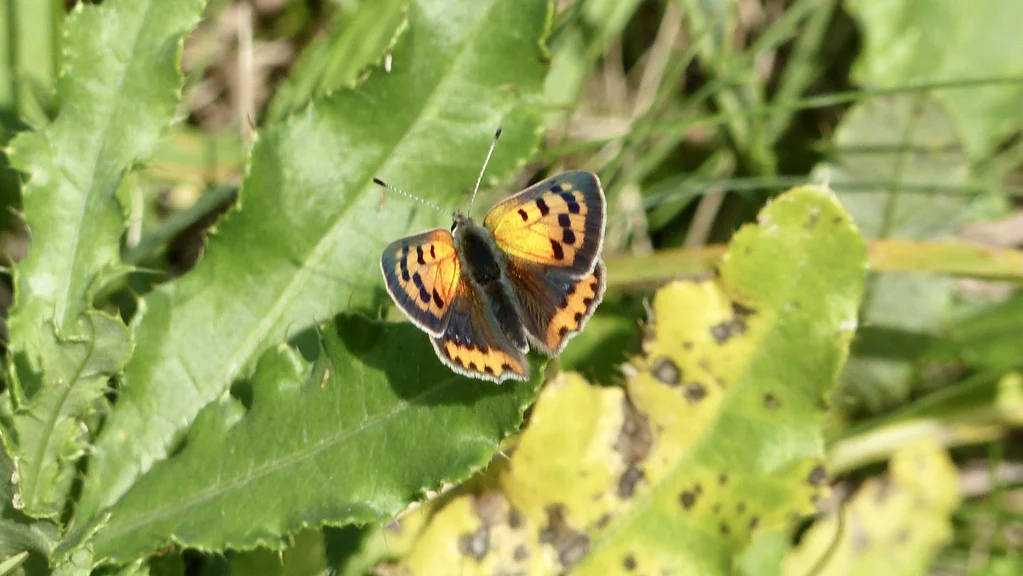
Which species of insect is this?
Lycaena phlaeas
